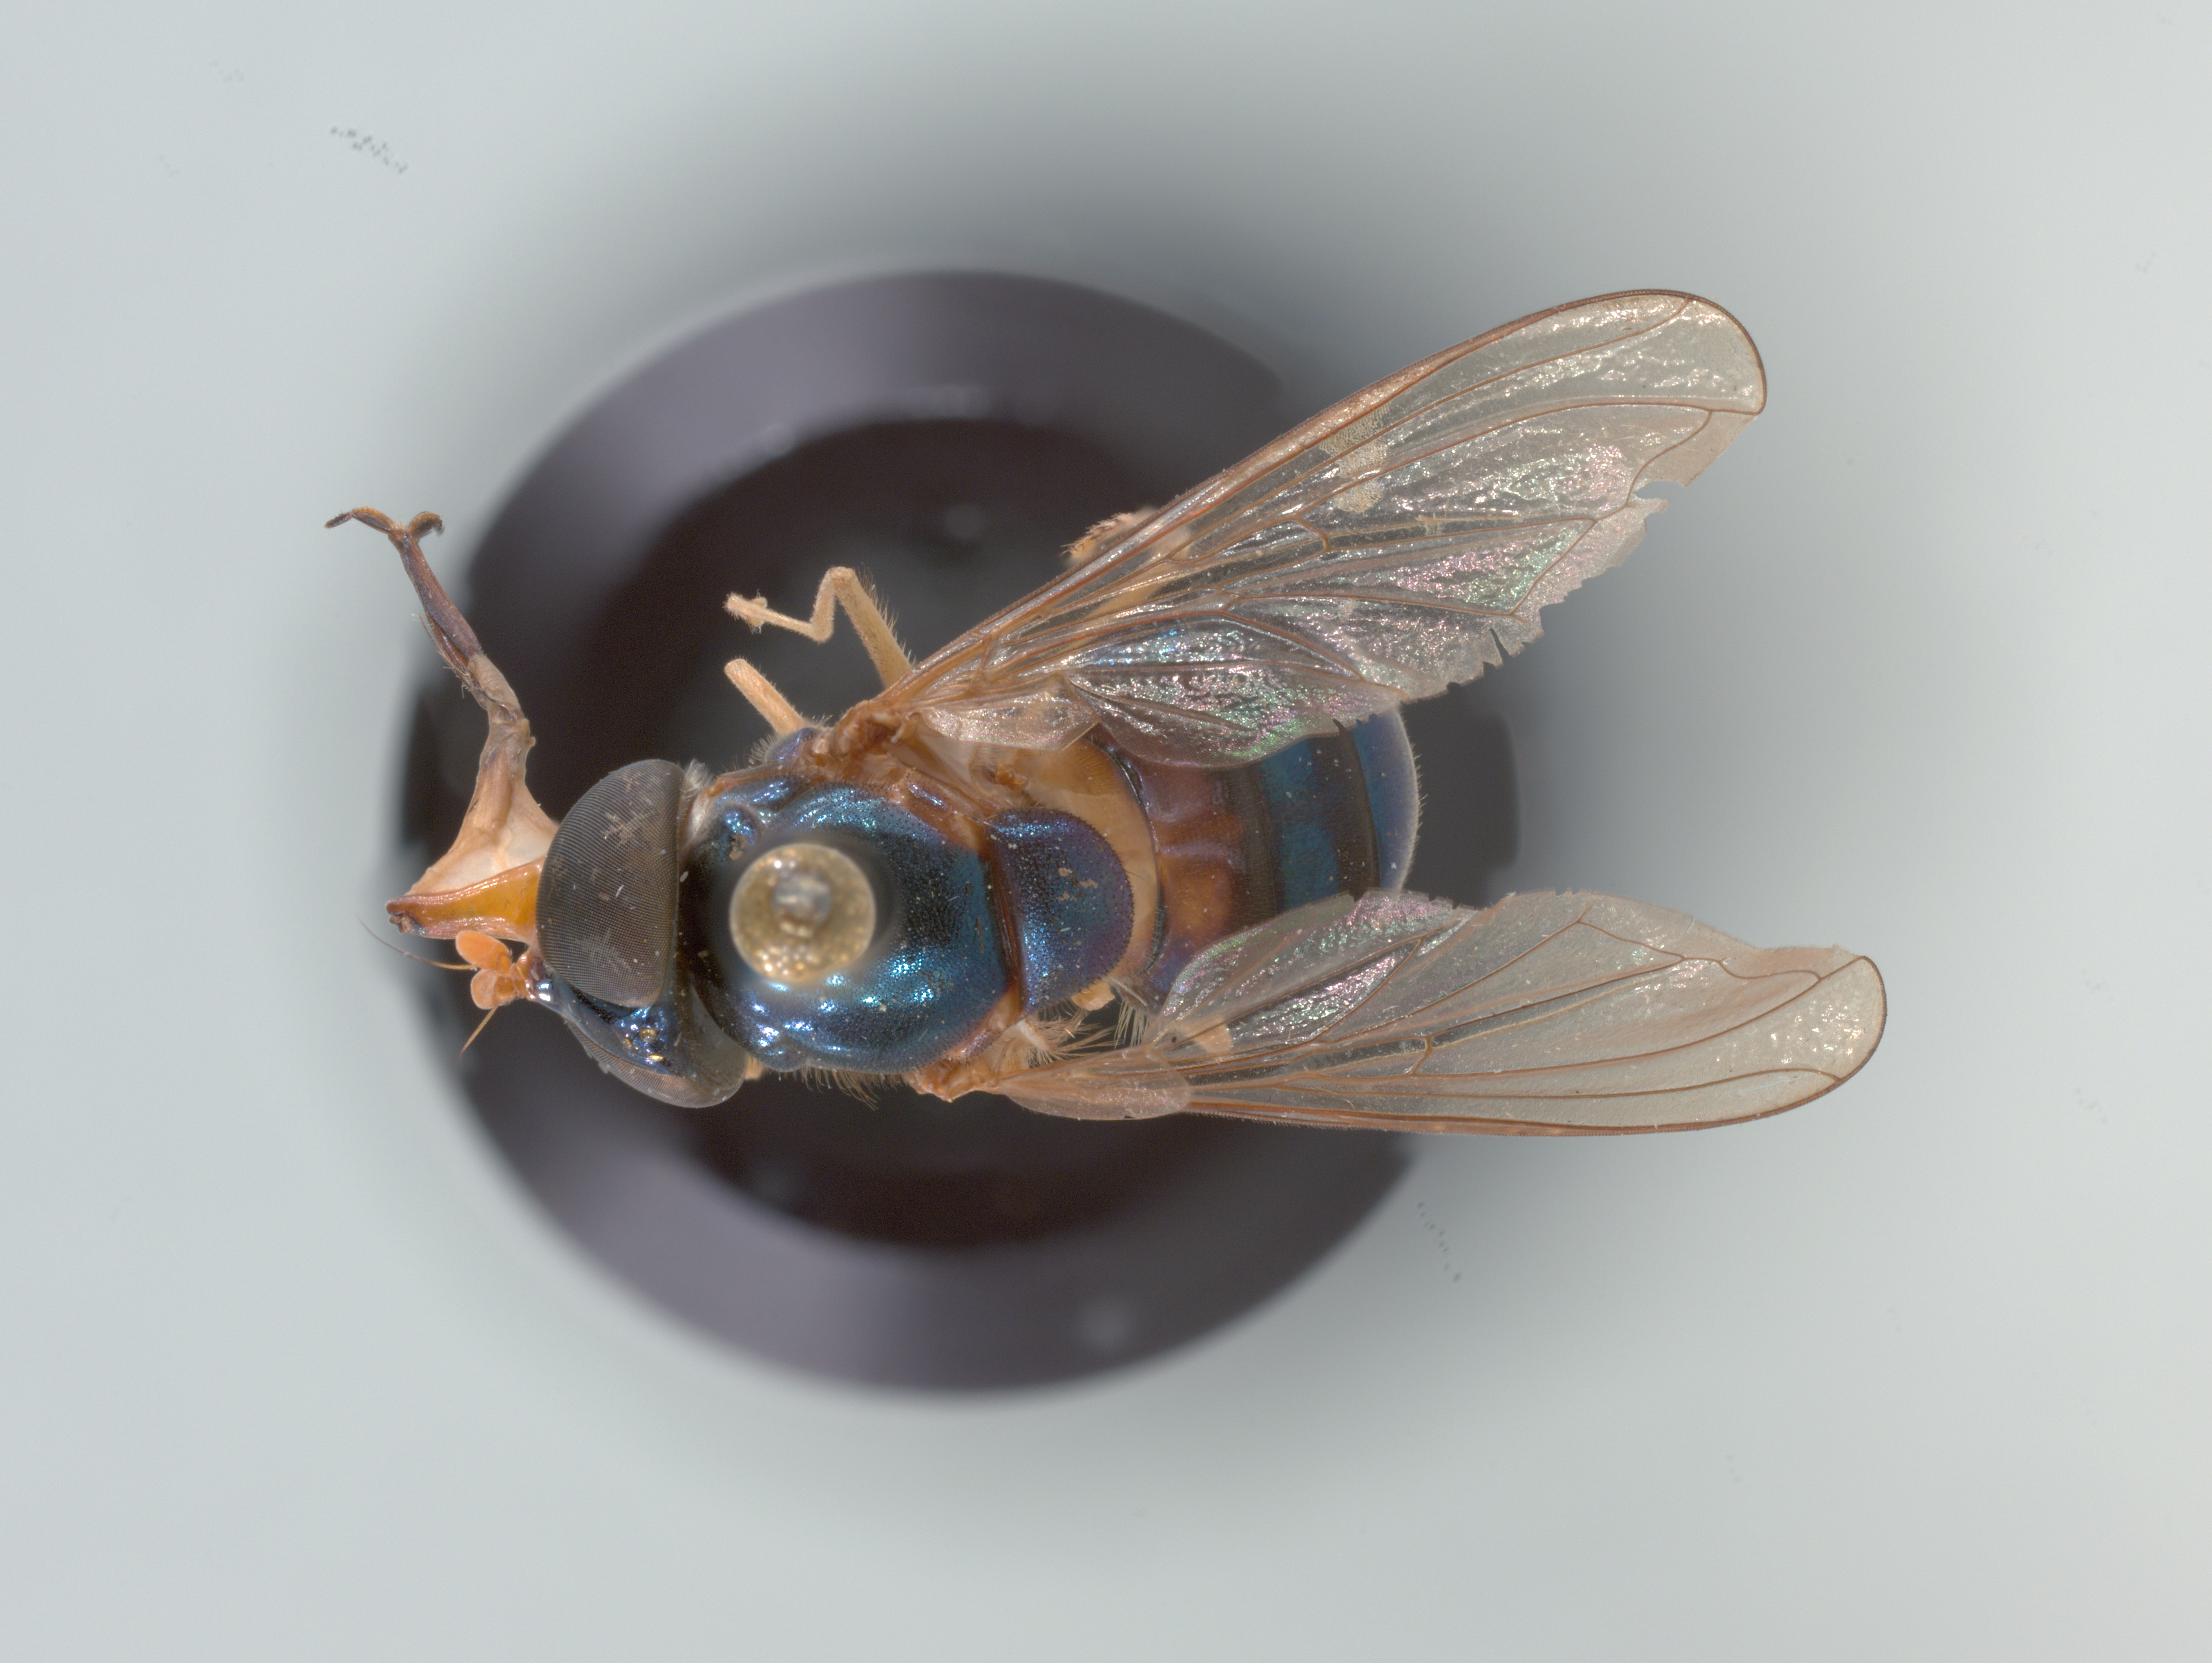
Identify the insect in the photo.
Rhingia caerulescens
